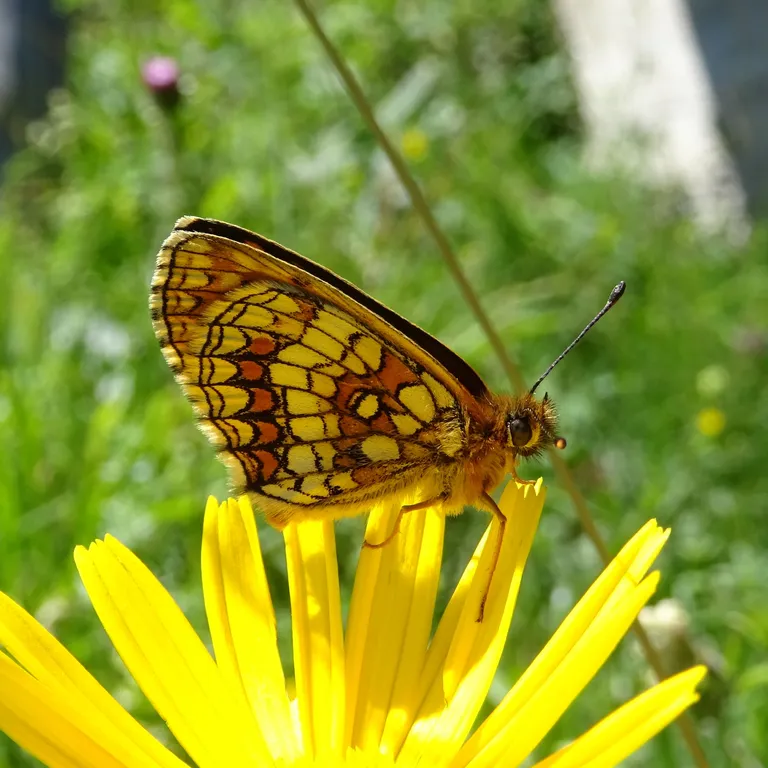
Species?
Melitaea athalia
